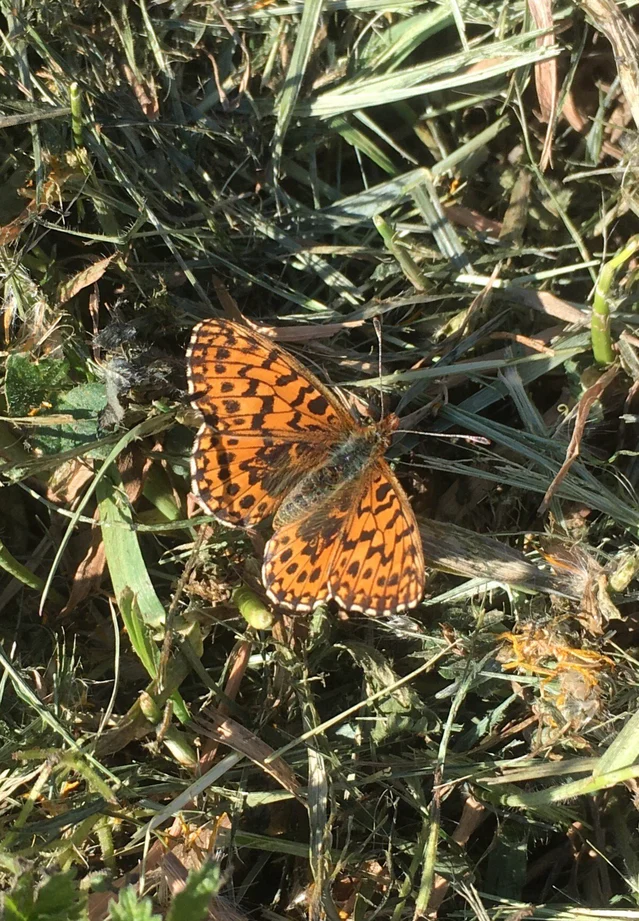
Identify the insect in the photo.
Boloria dia
